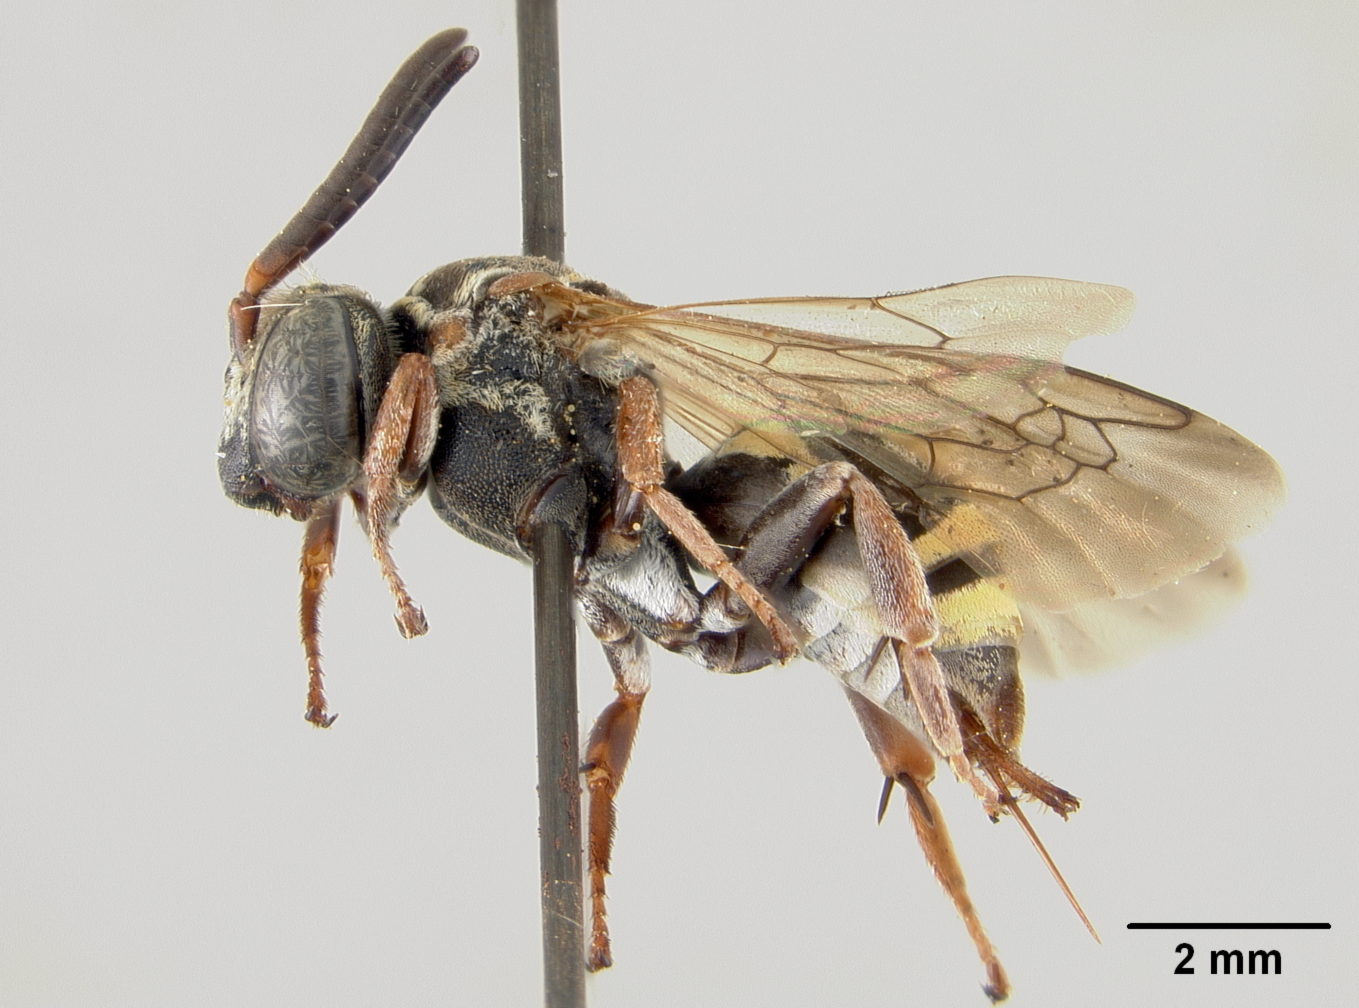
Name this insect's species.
Triepeolus bilineatus
